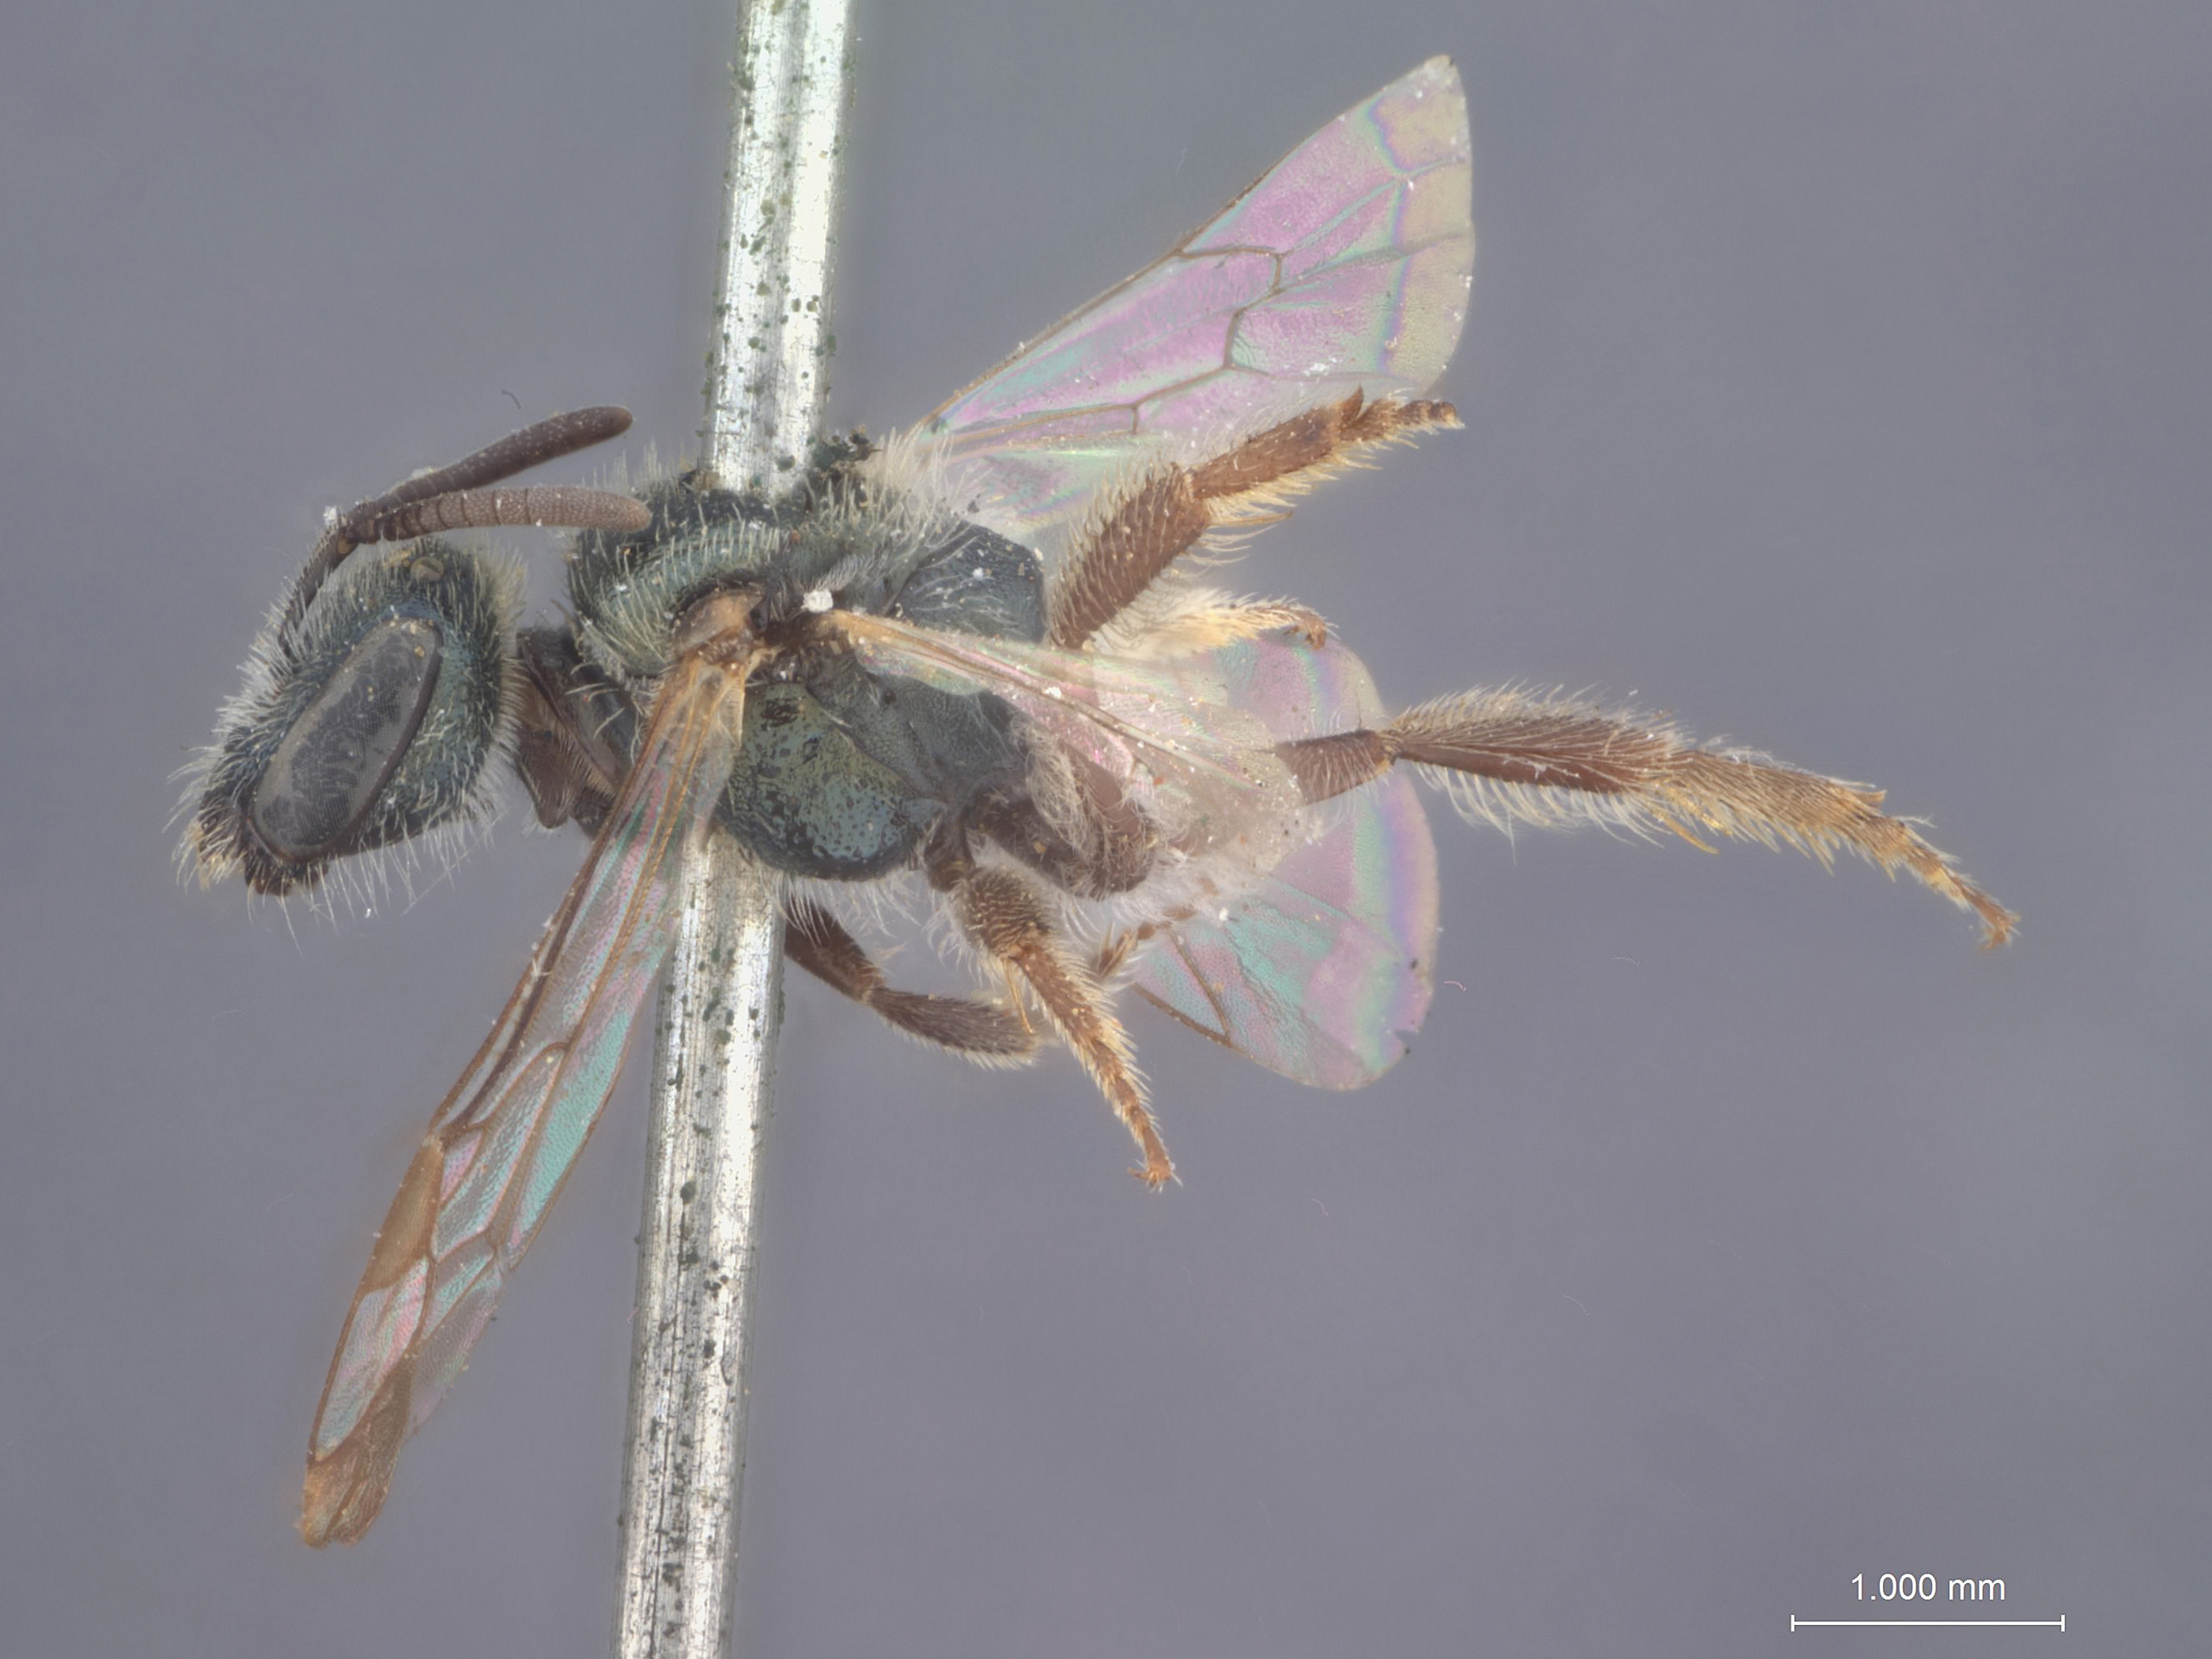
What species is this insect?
Halictus punctatoventris
